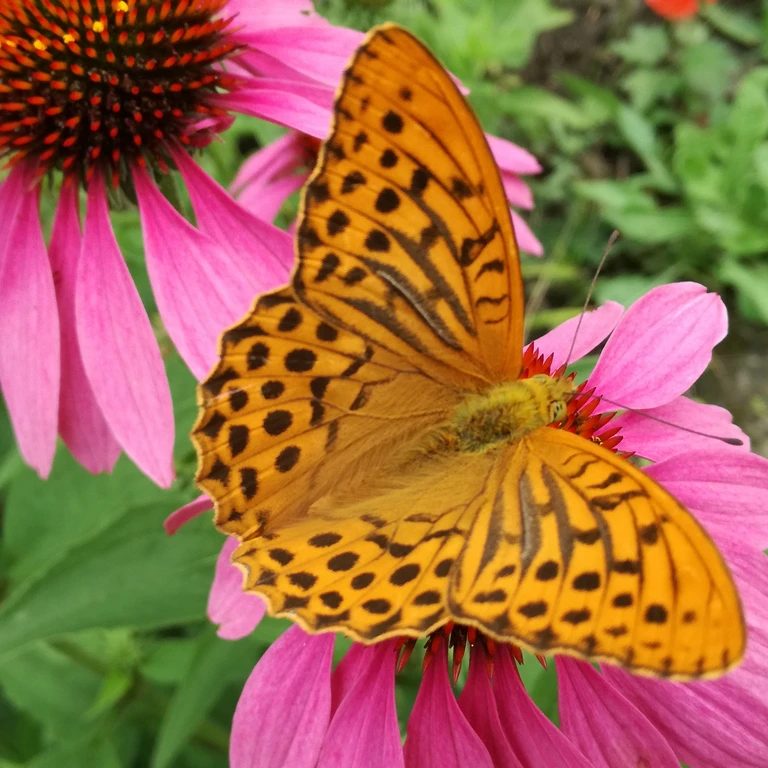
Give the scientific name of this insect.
Argynnis paphia
